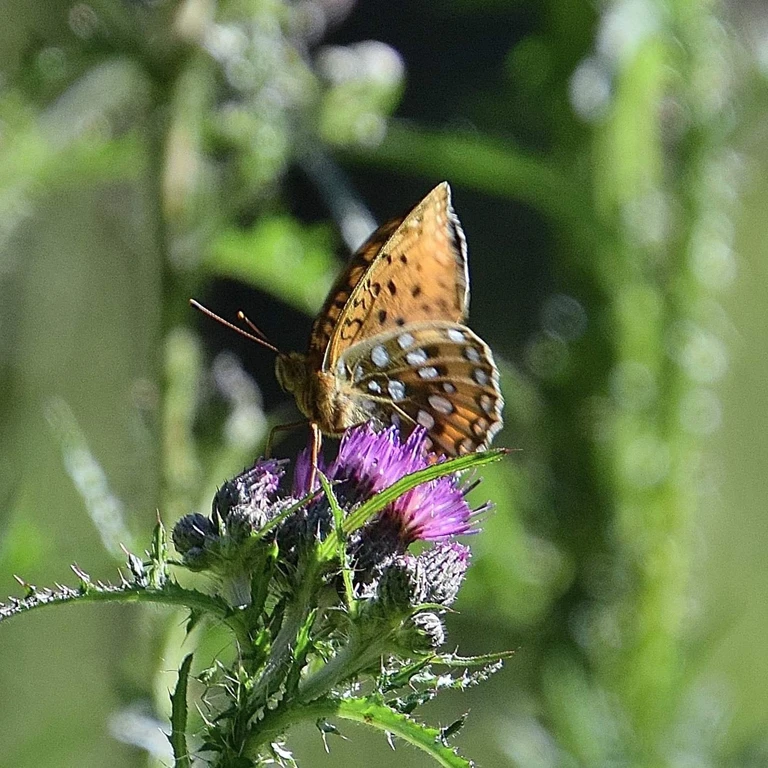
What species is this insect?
Speyeria aglaja
